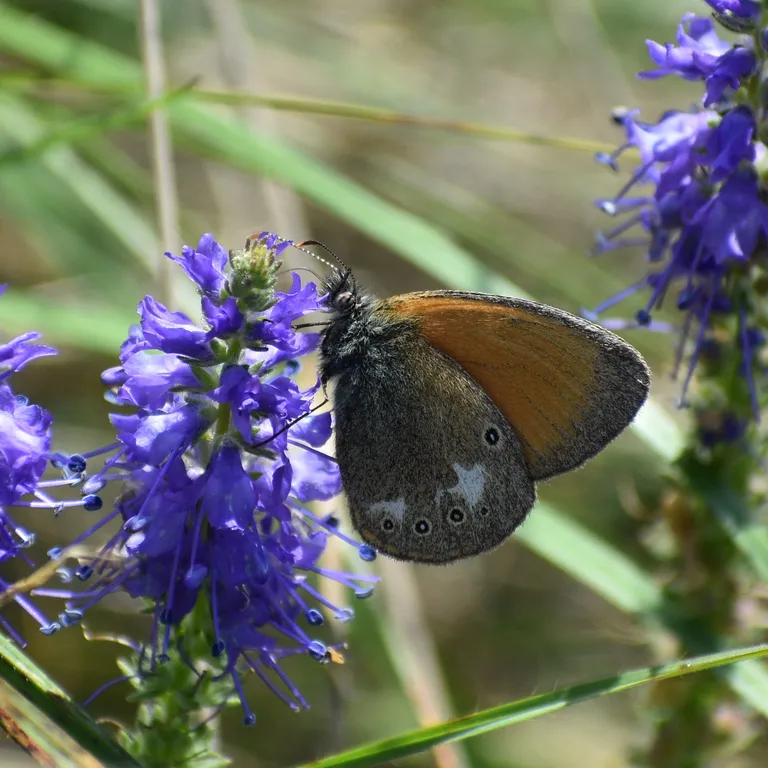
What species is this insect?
Coenonympha glycerion (also Coenonympha iphis)
